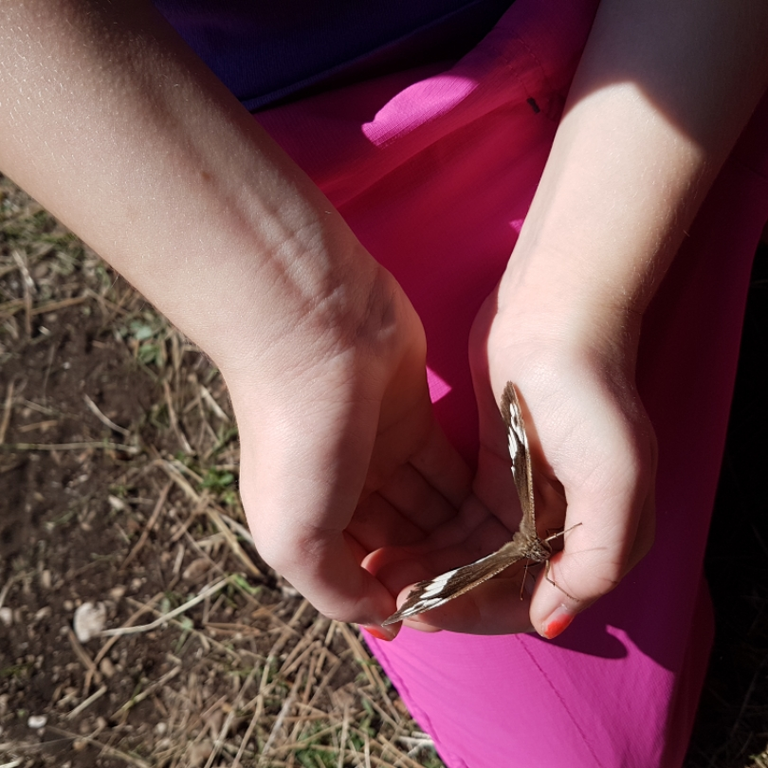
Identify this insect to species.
Brintesia circe
